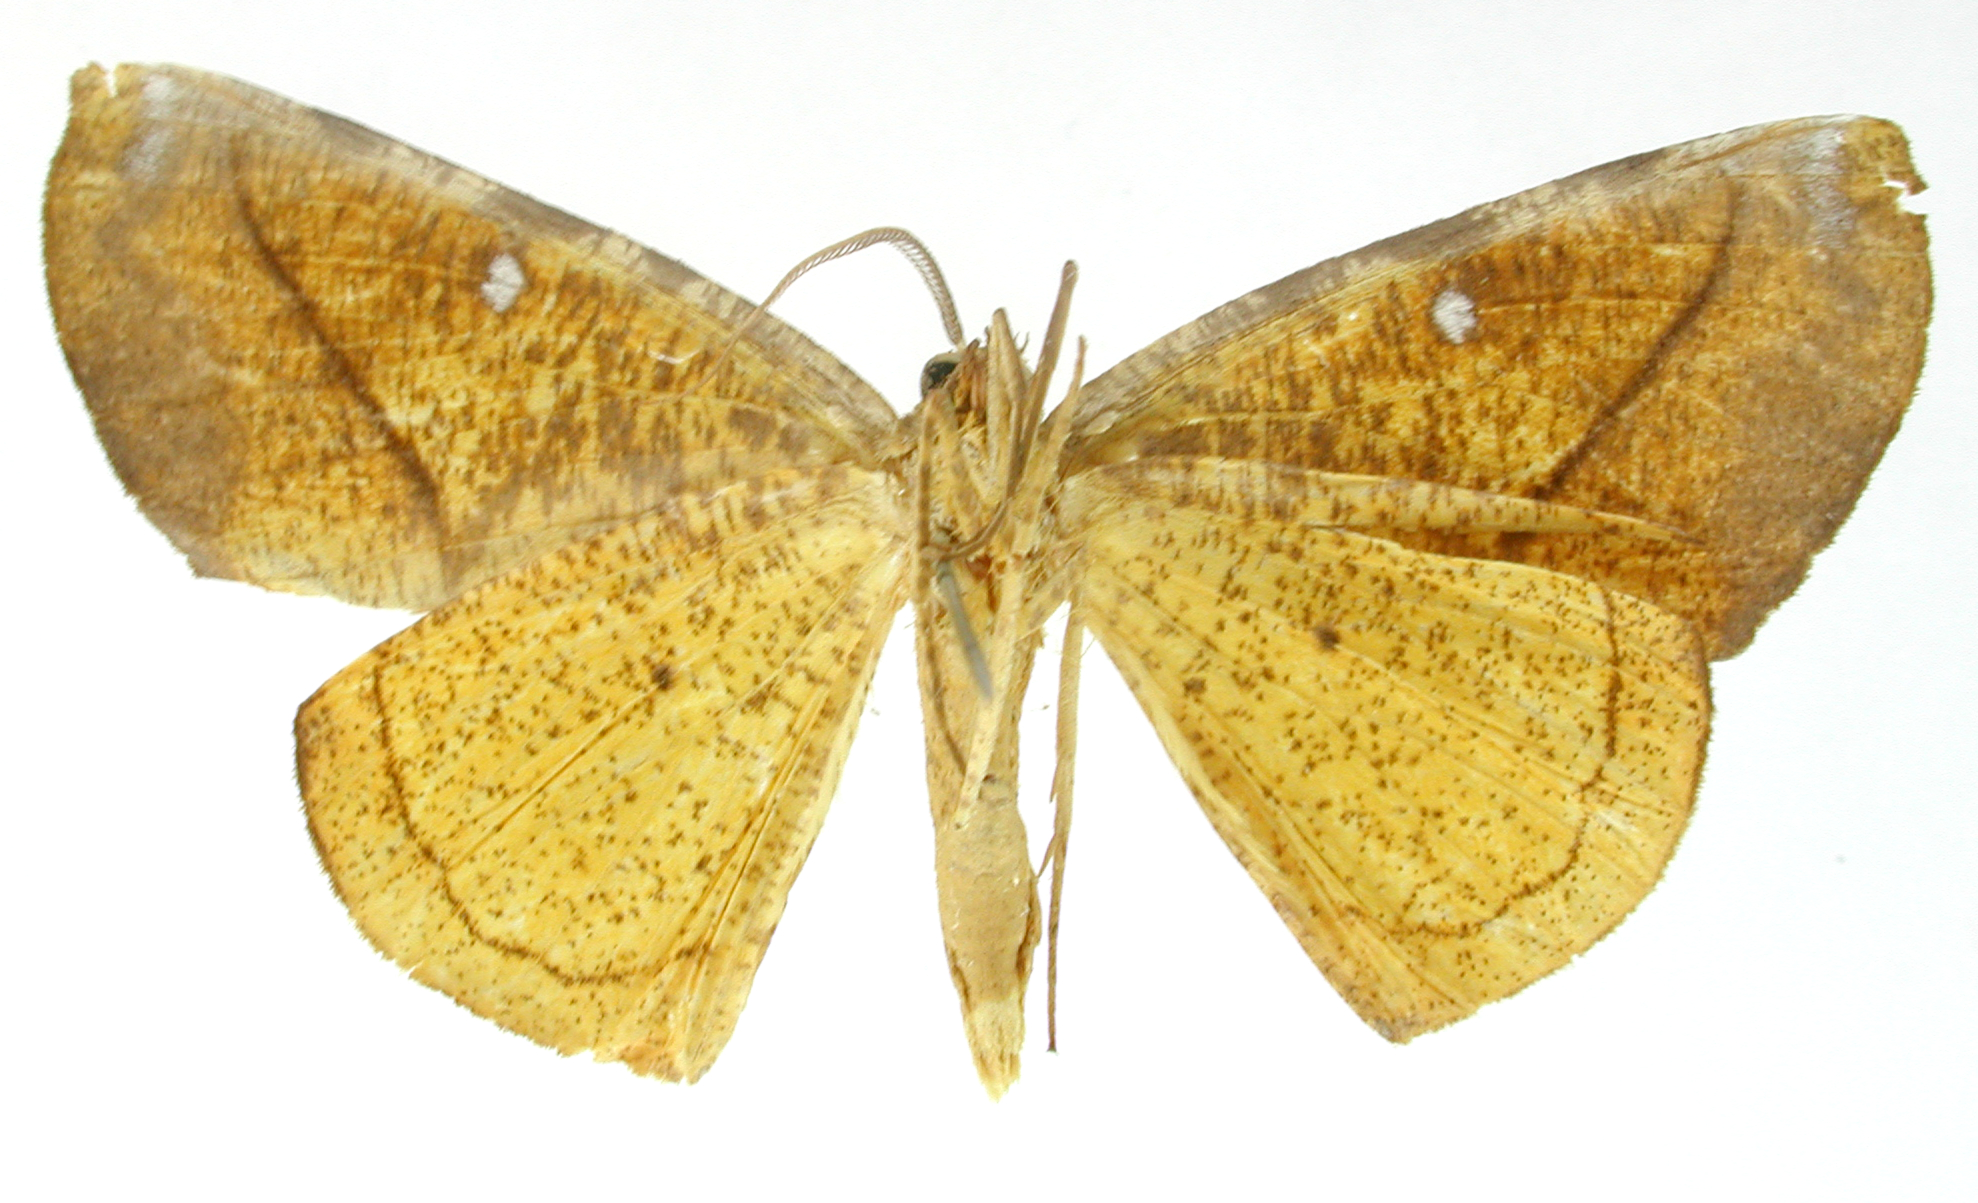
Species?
Simopteryx bicurvata
